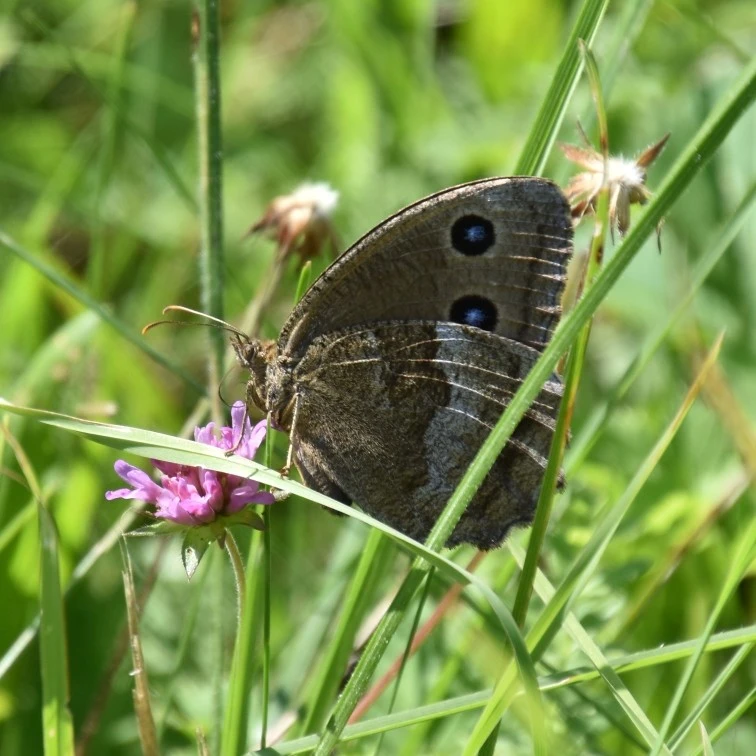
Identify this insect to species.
Minois dryas
